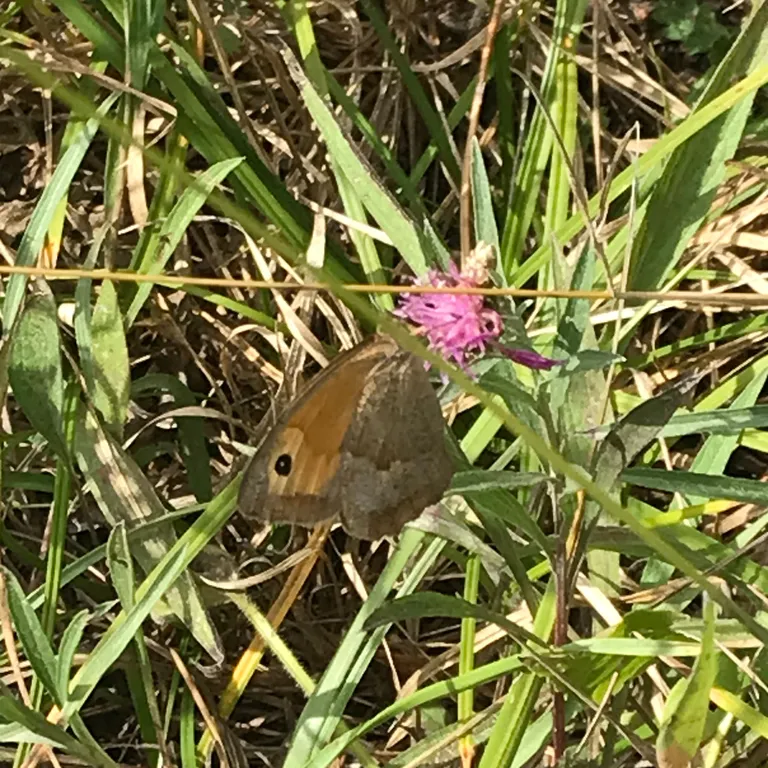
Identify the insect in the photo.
Maniola jurtina
